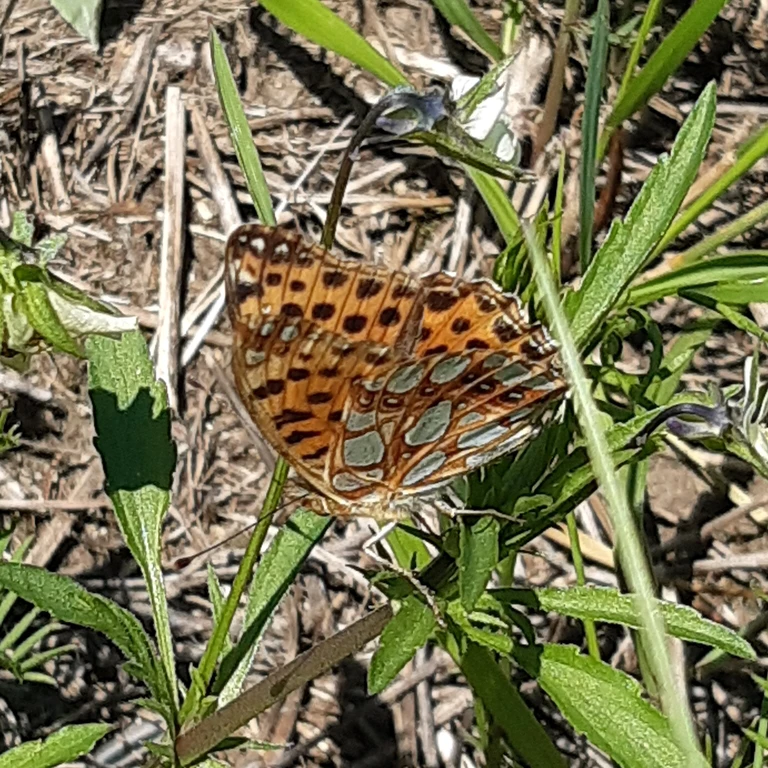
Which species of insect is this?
Issoria lathonia
